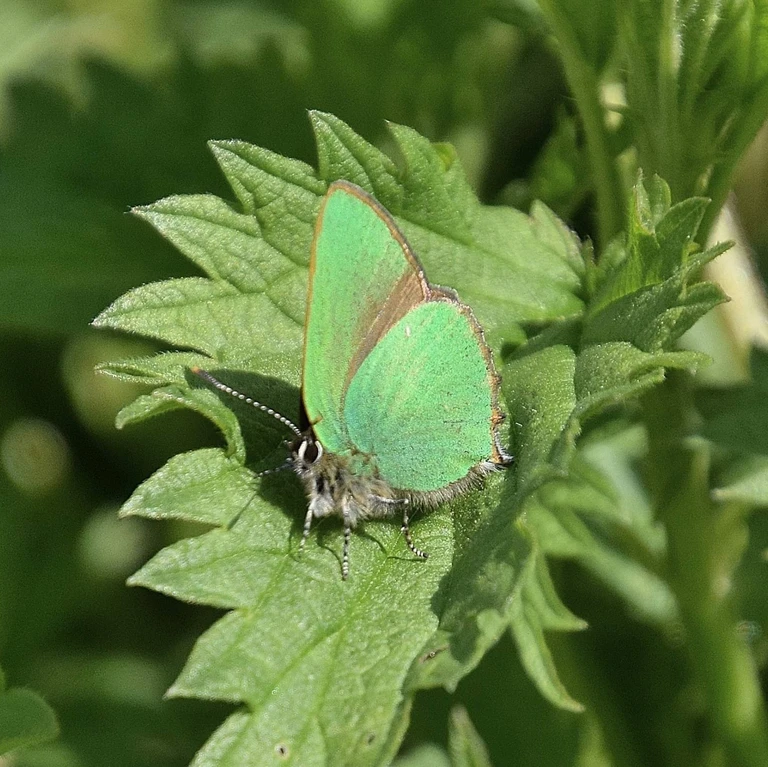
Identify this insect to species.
Callophrys rubi
